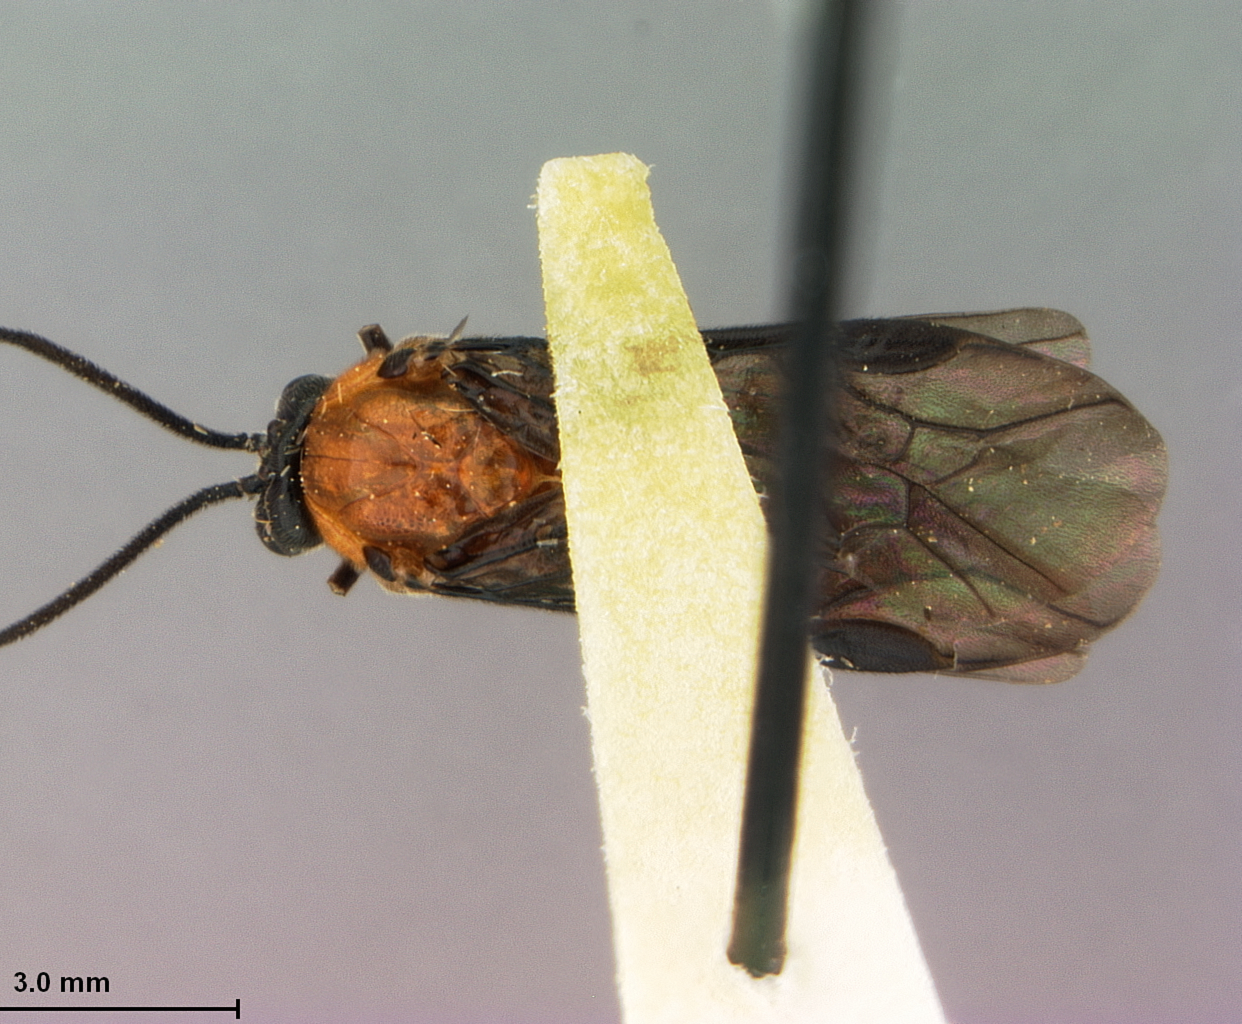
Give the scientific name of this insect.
Sphacophilus rallus
